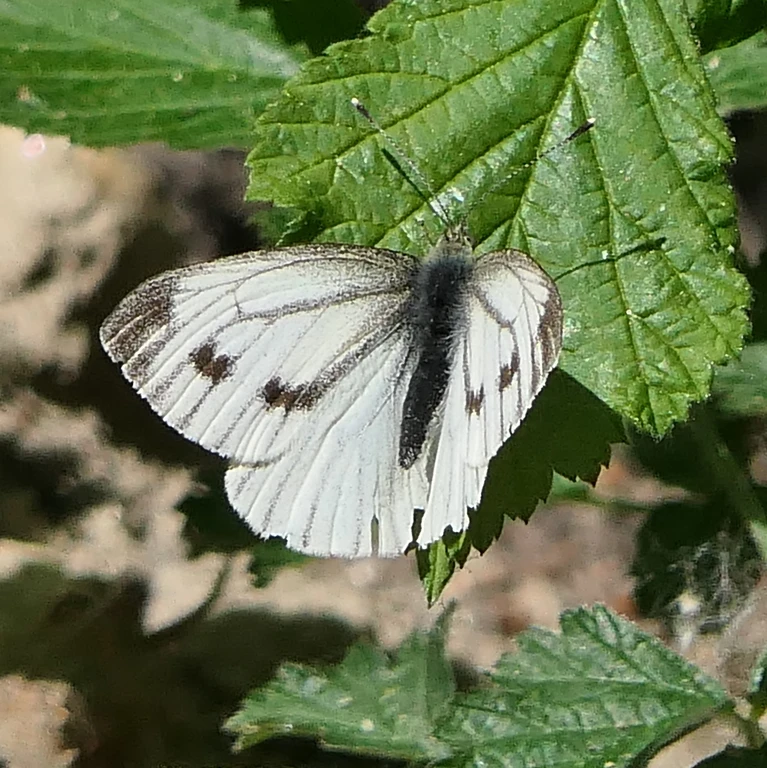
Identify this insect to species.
Pieris napi
